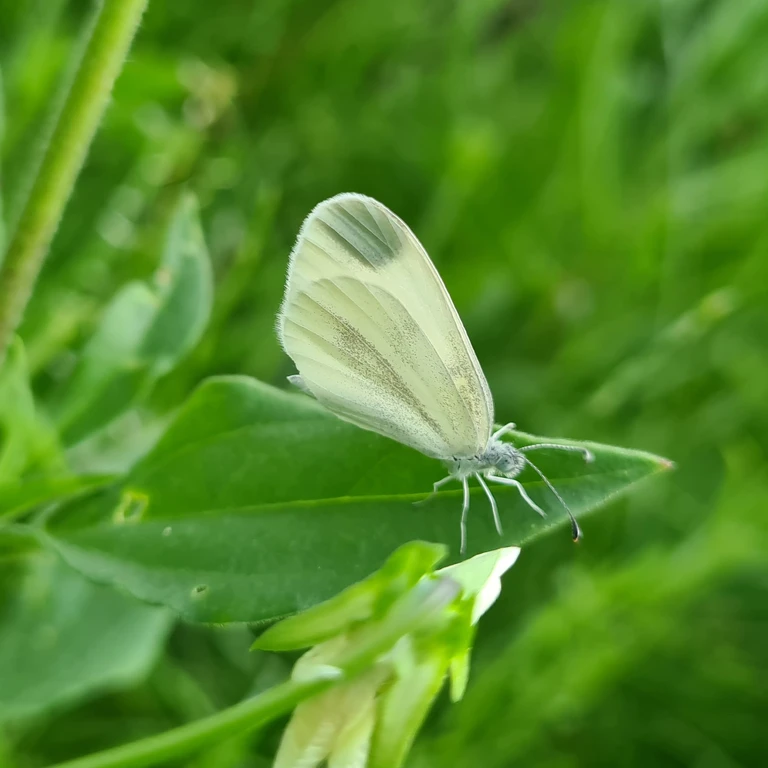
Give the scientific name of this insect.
Leptidea sinapis/juvernica
